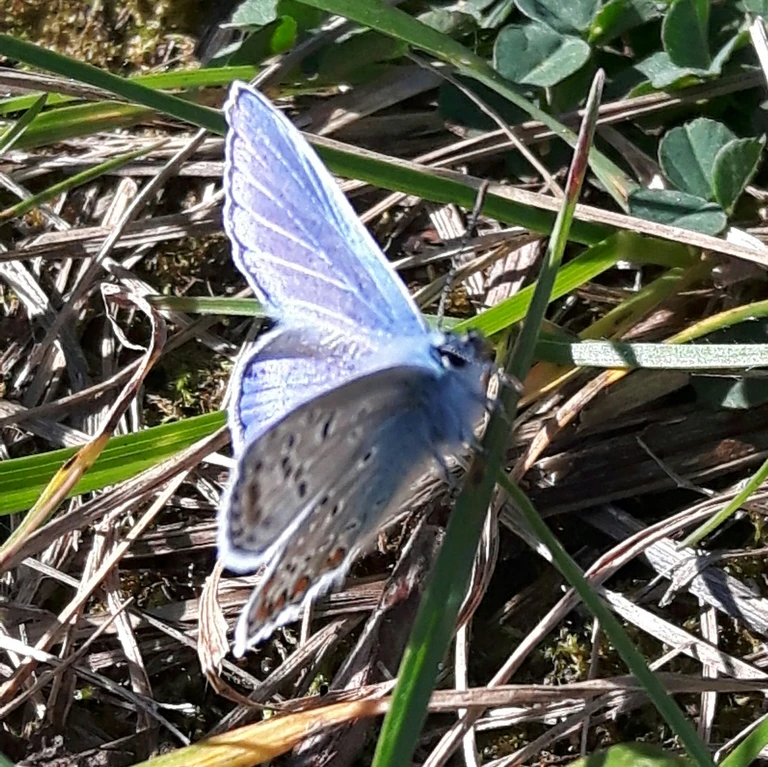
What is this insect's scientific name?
Polyommatus icarus
